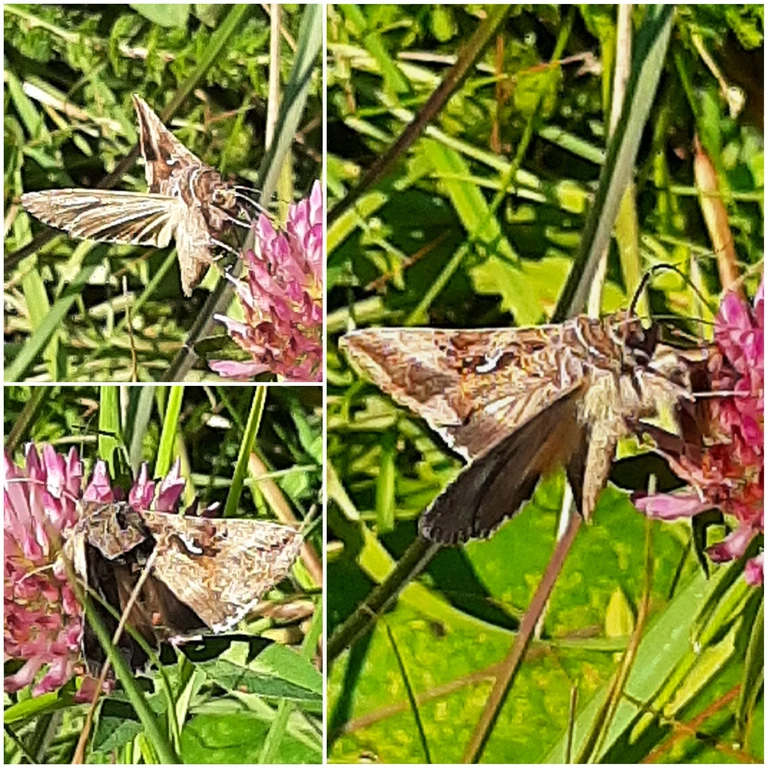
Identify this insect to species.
Autographa gamma
